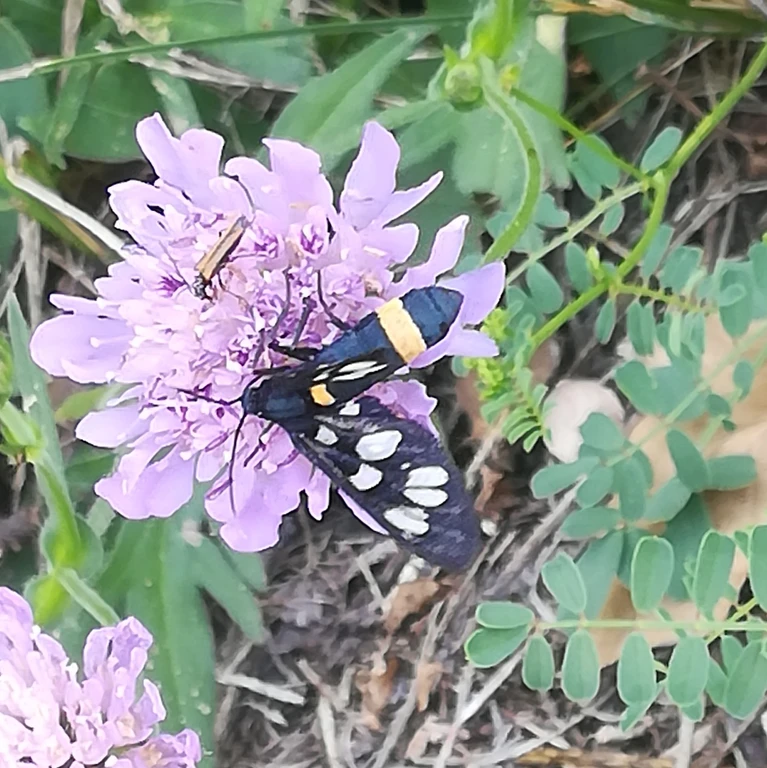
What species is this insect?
Amata phegea
